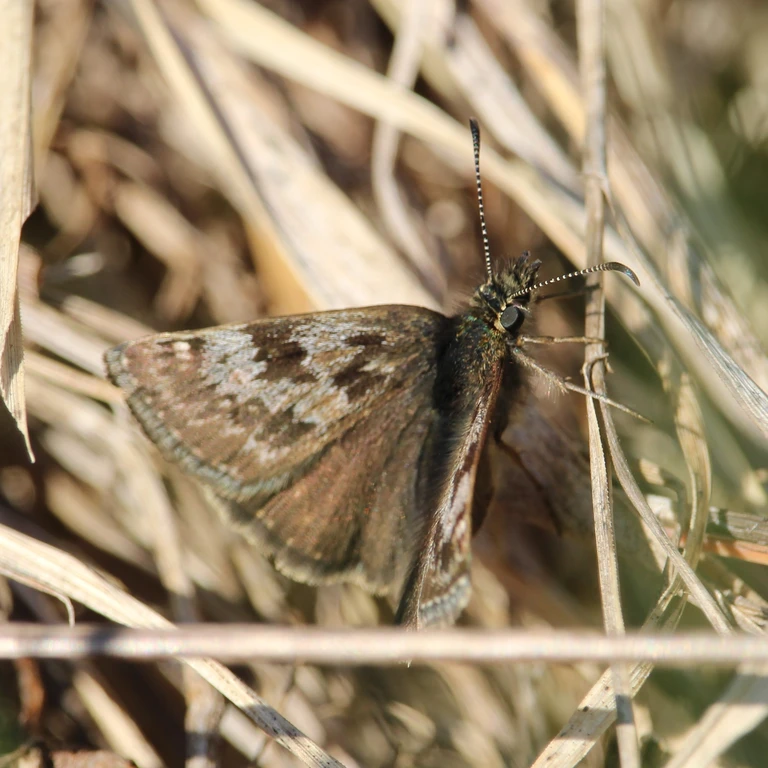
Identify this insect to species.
Erynnis tages
